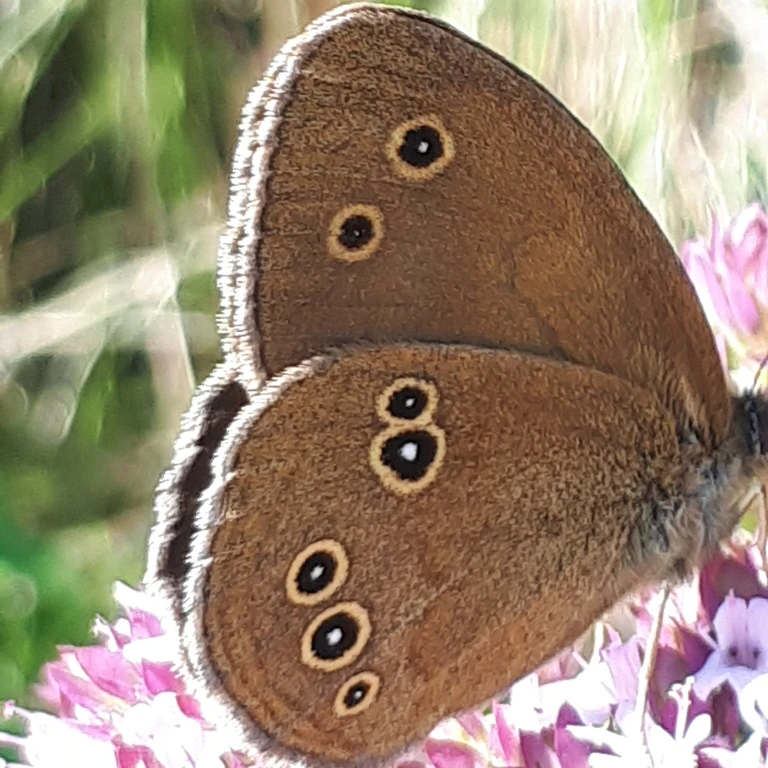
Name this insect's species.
Aphantopus hyperantus
